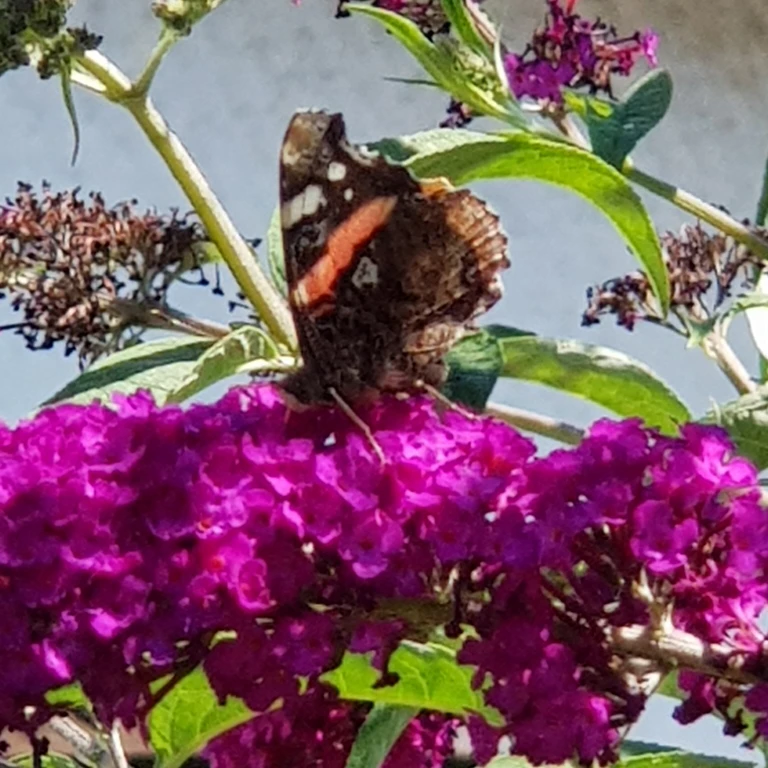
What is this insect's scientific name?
Vanessa atalanta
